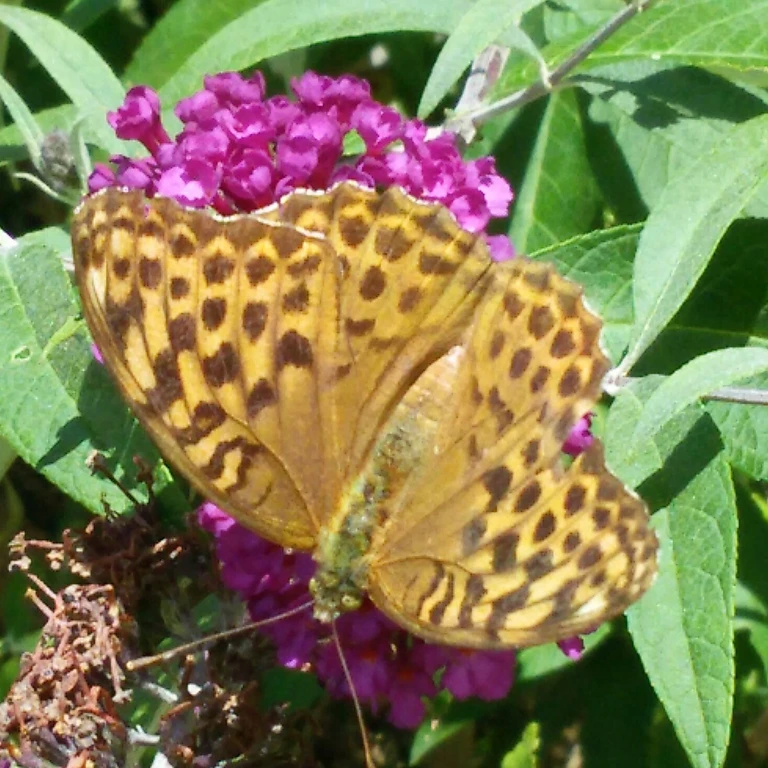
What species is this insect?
Argynnis paphia
